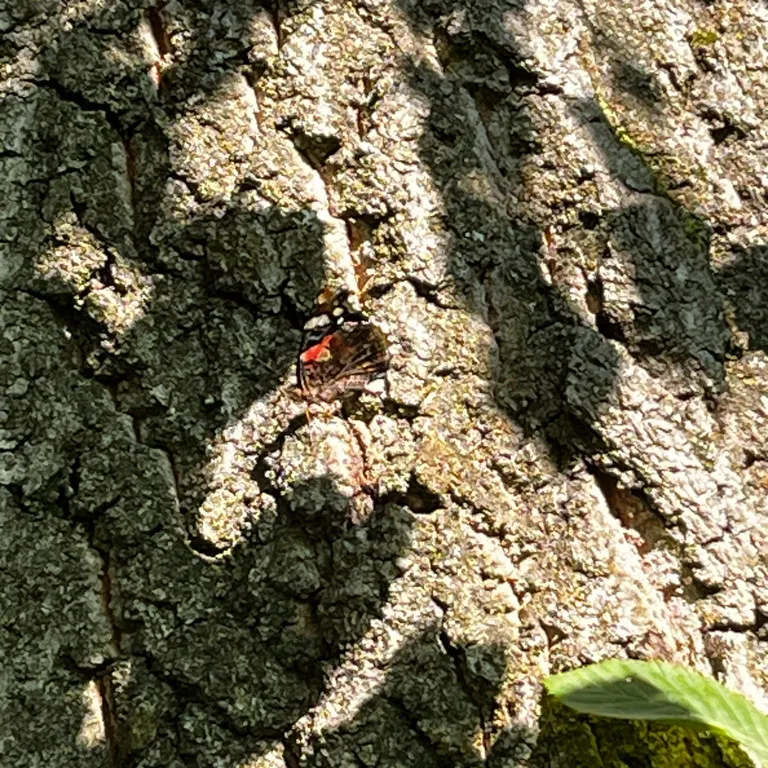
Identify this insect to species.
Vanessa atalanta
